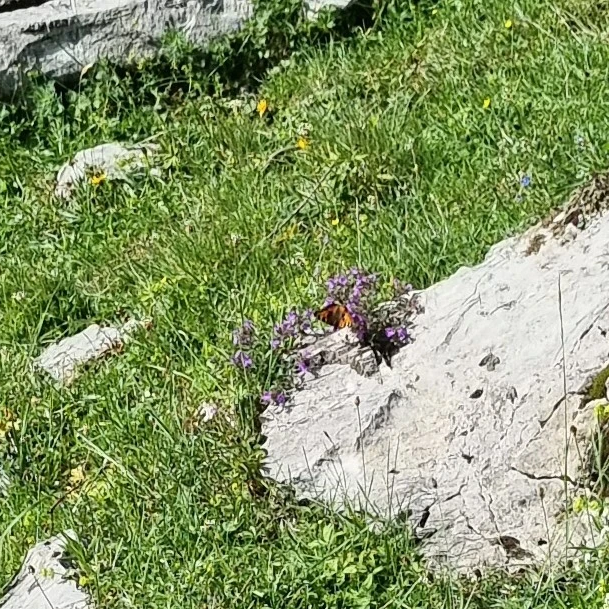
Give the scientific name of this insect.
Aglais urticae
